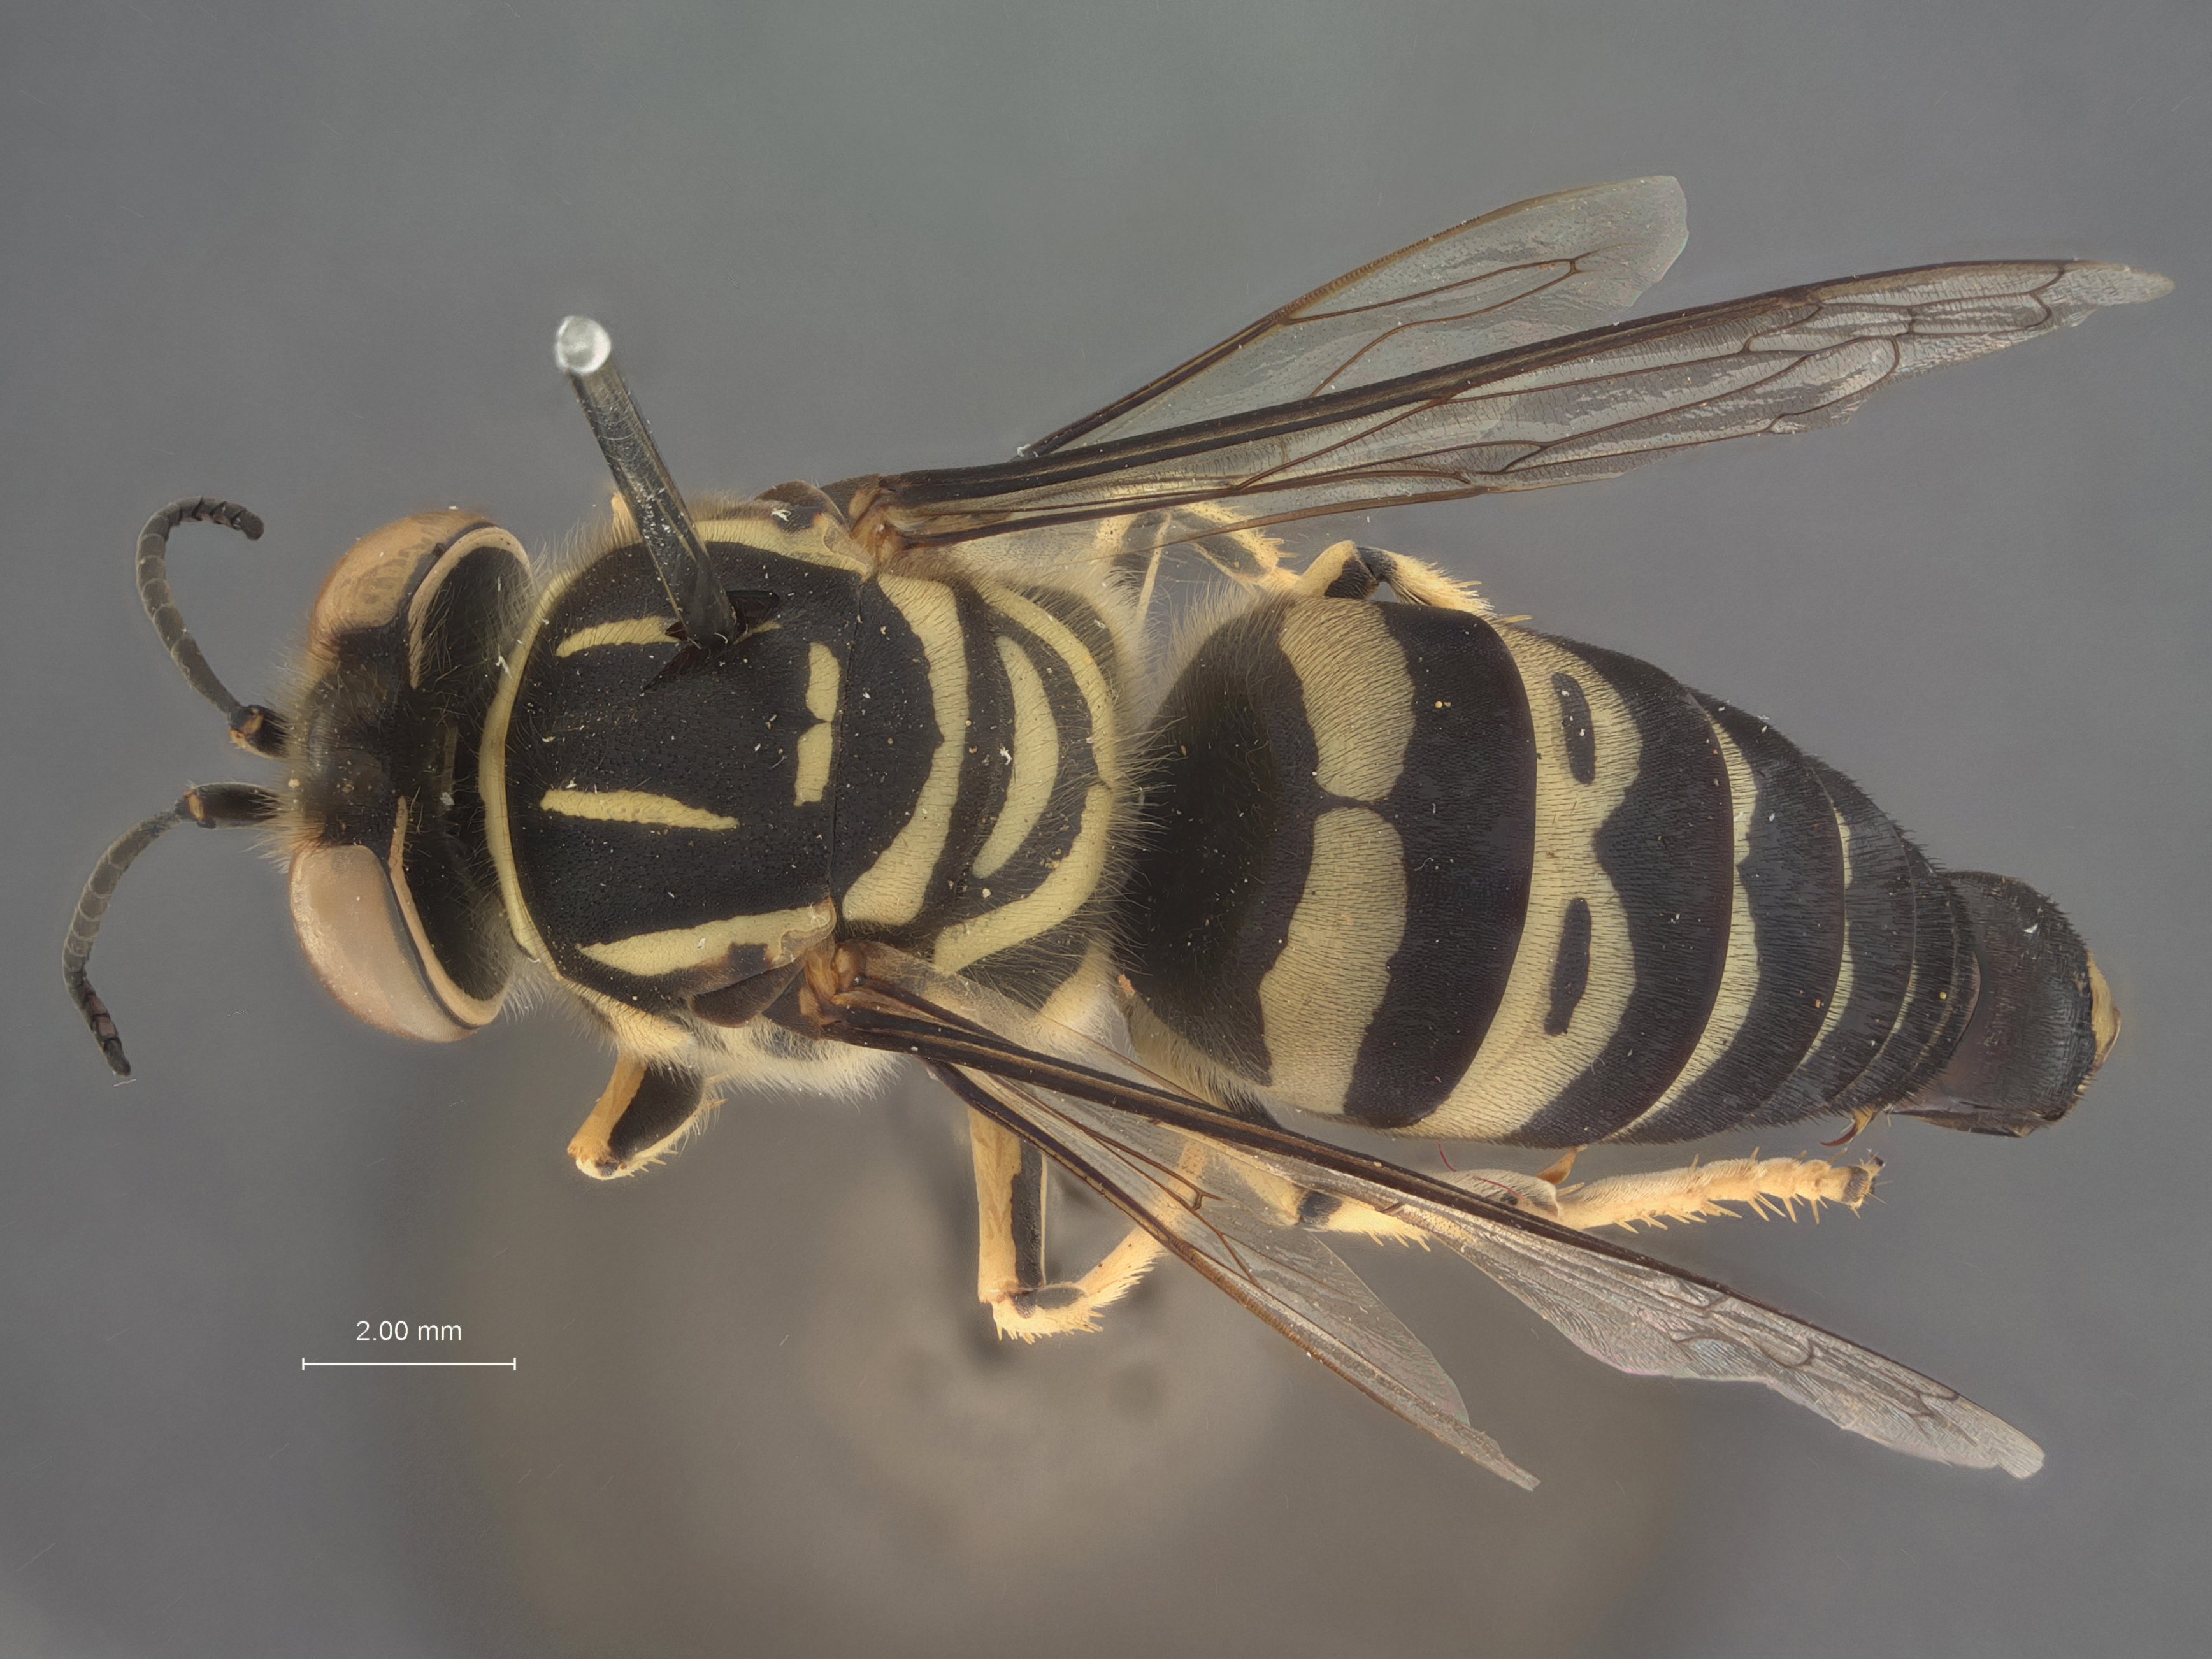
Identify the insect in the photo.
Bembix mindanaonis
